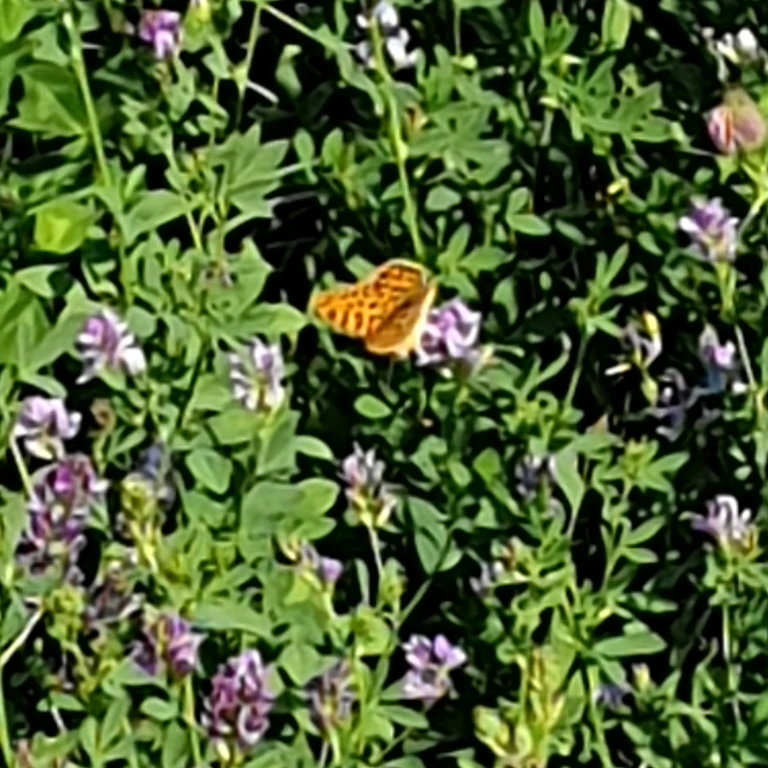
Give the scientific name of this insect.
Issoria lathonia
